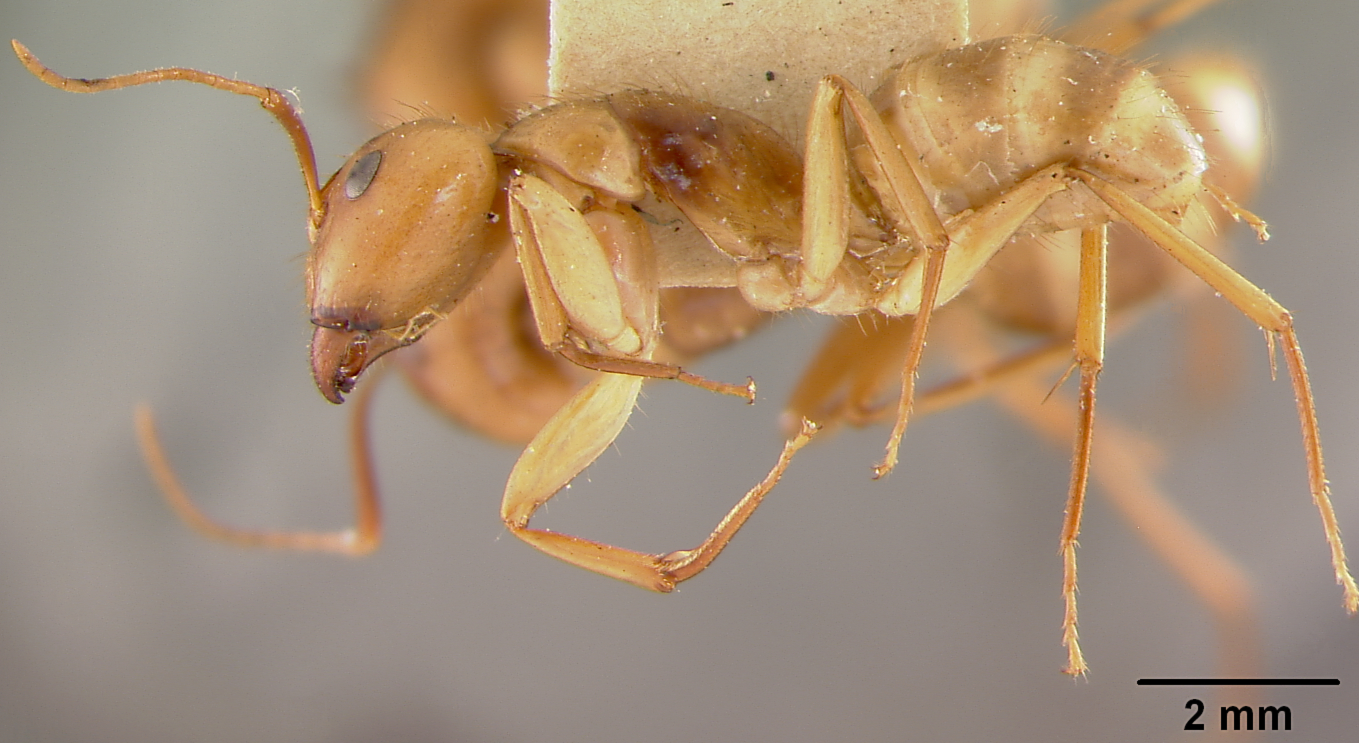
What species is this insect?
Camponotus fumidus
